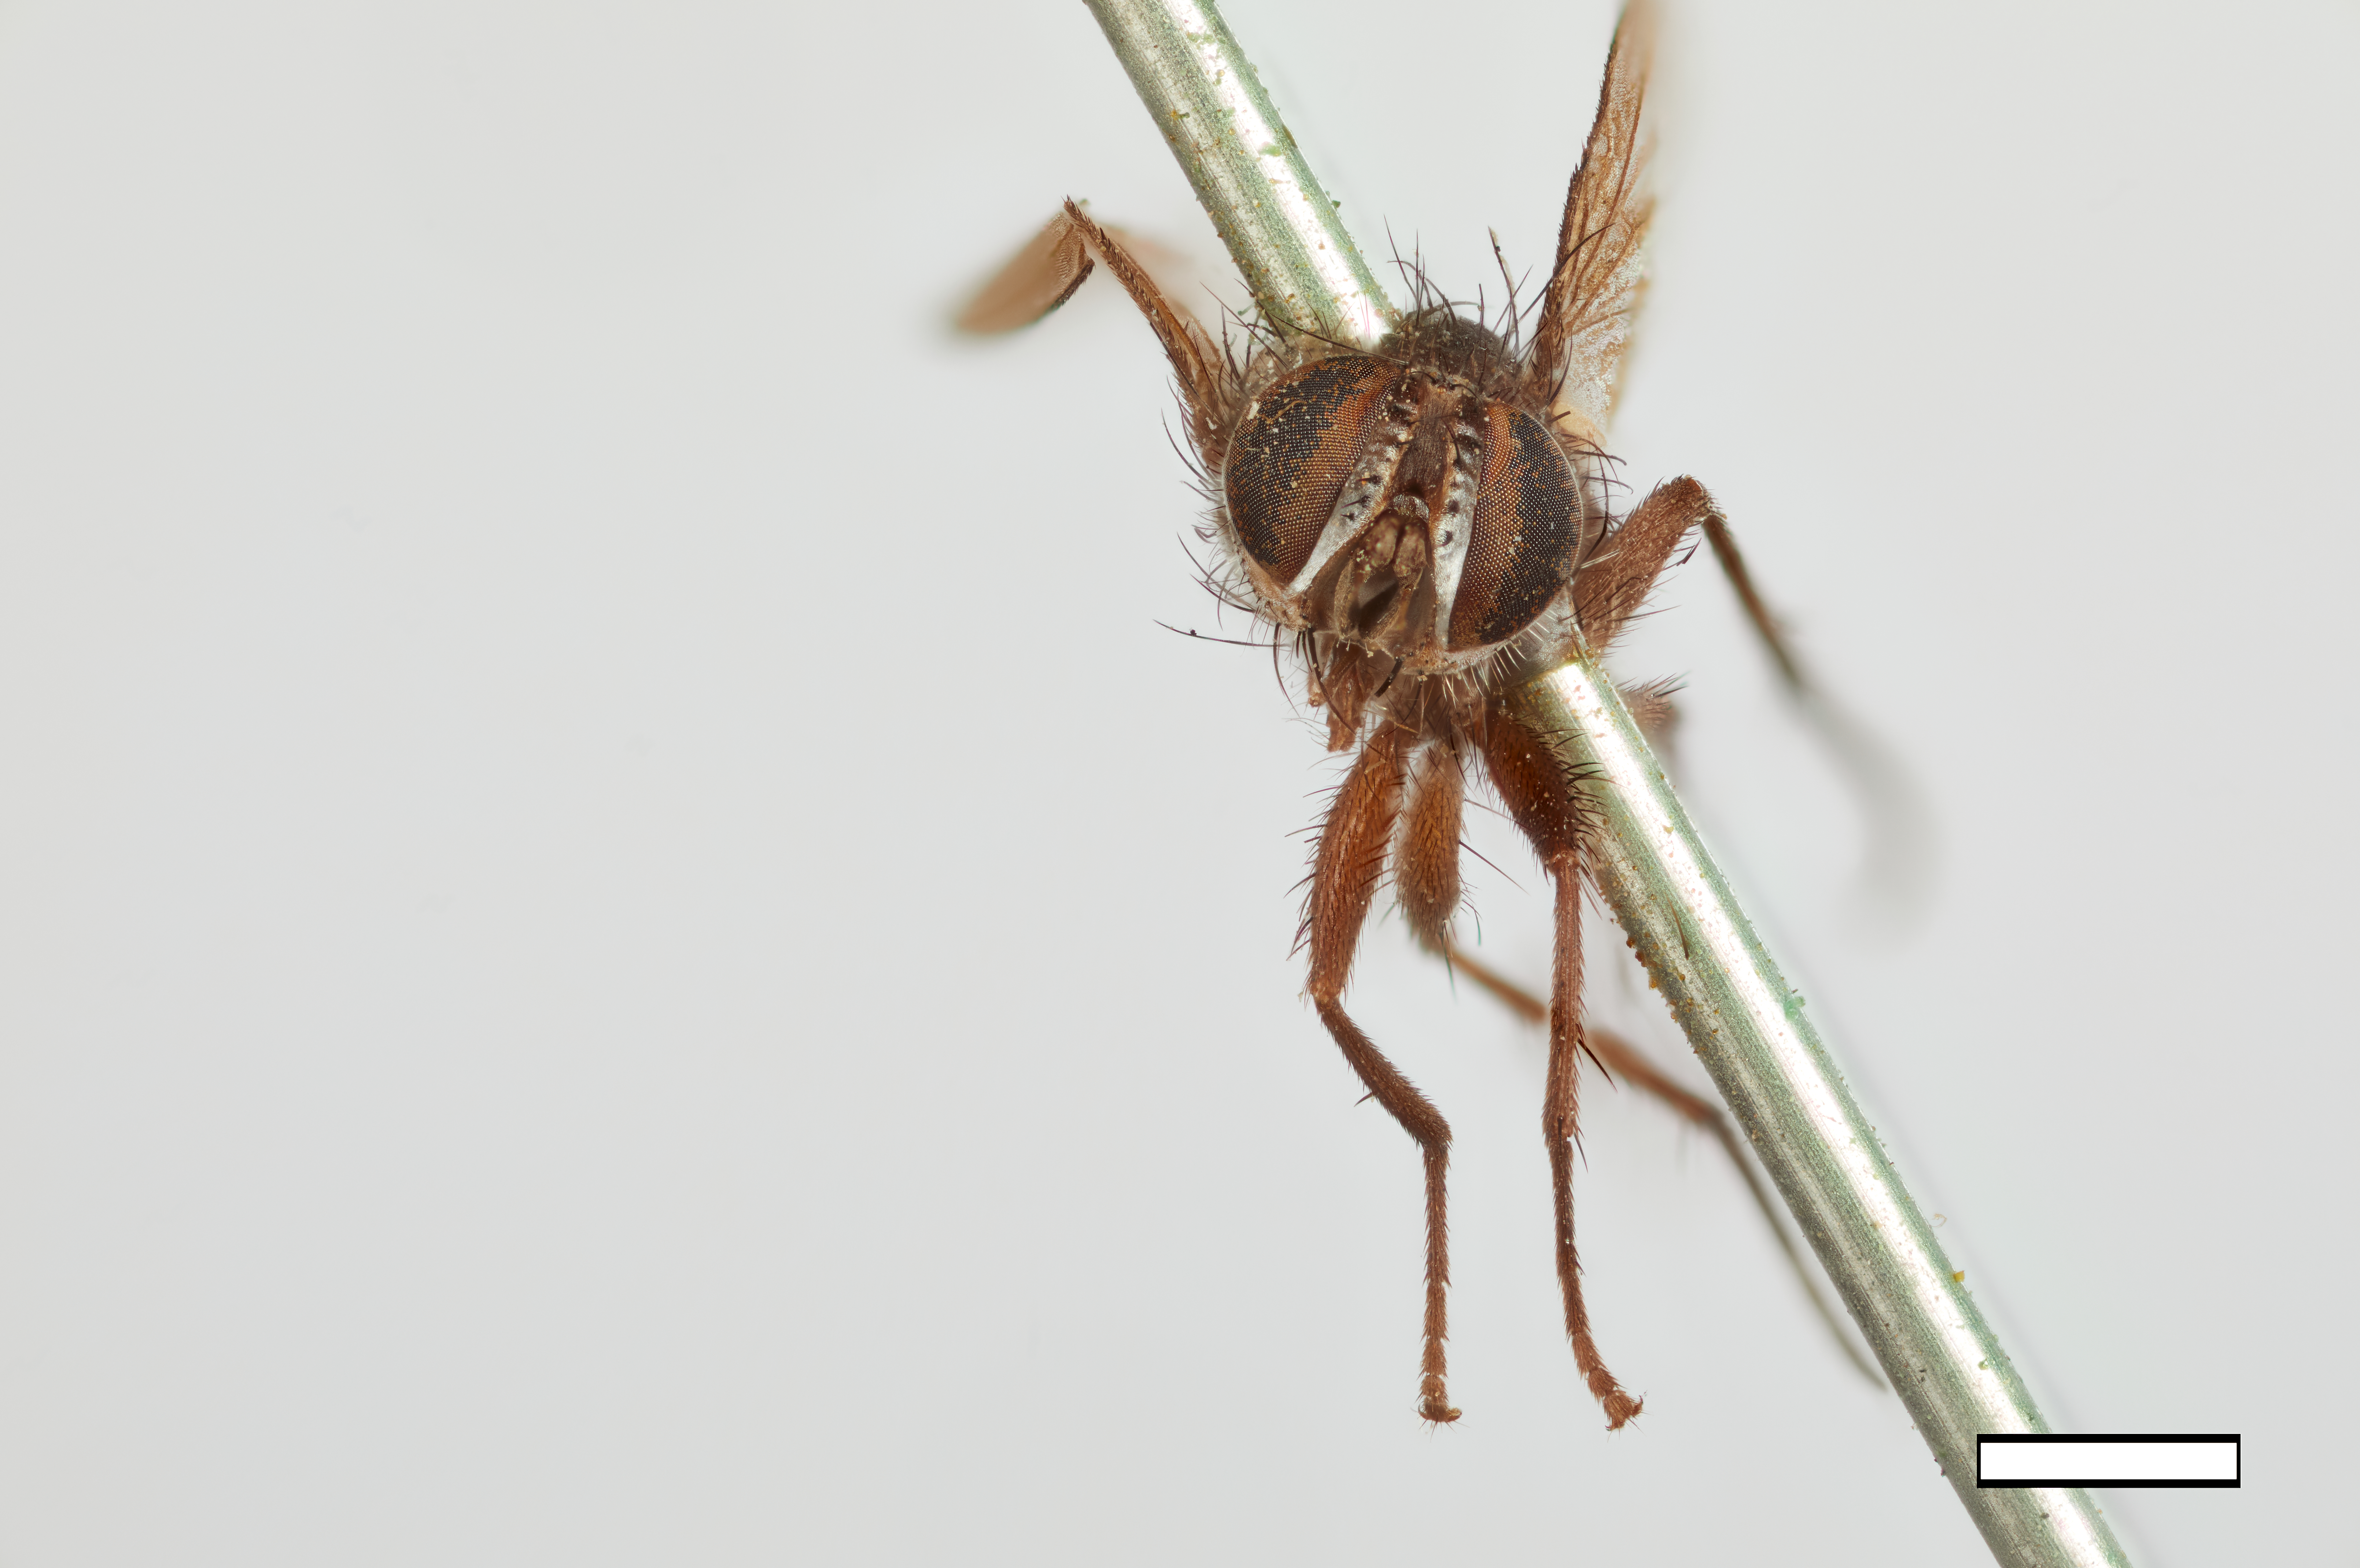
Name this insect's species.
Hypostena pusilla
